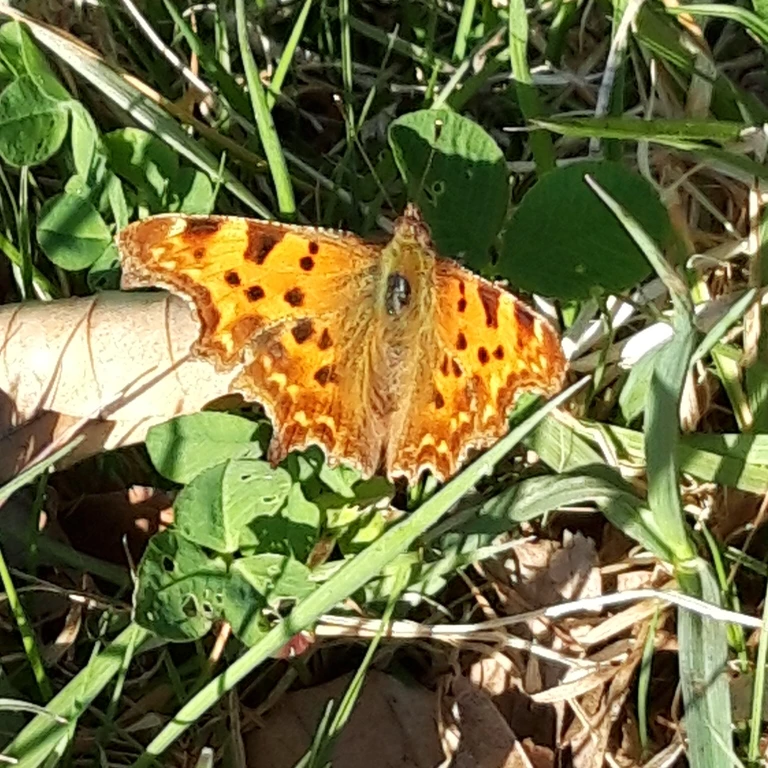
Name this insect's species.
Polygonia c-album
